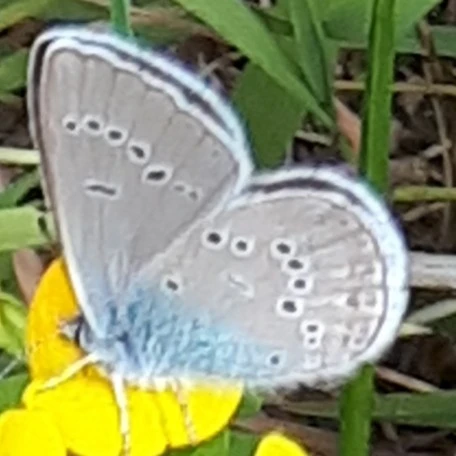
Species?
Cyaniris semiargus
